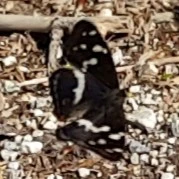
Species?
Apatura iris
